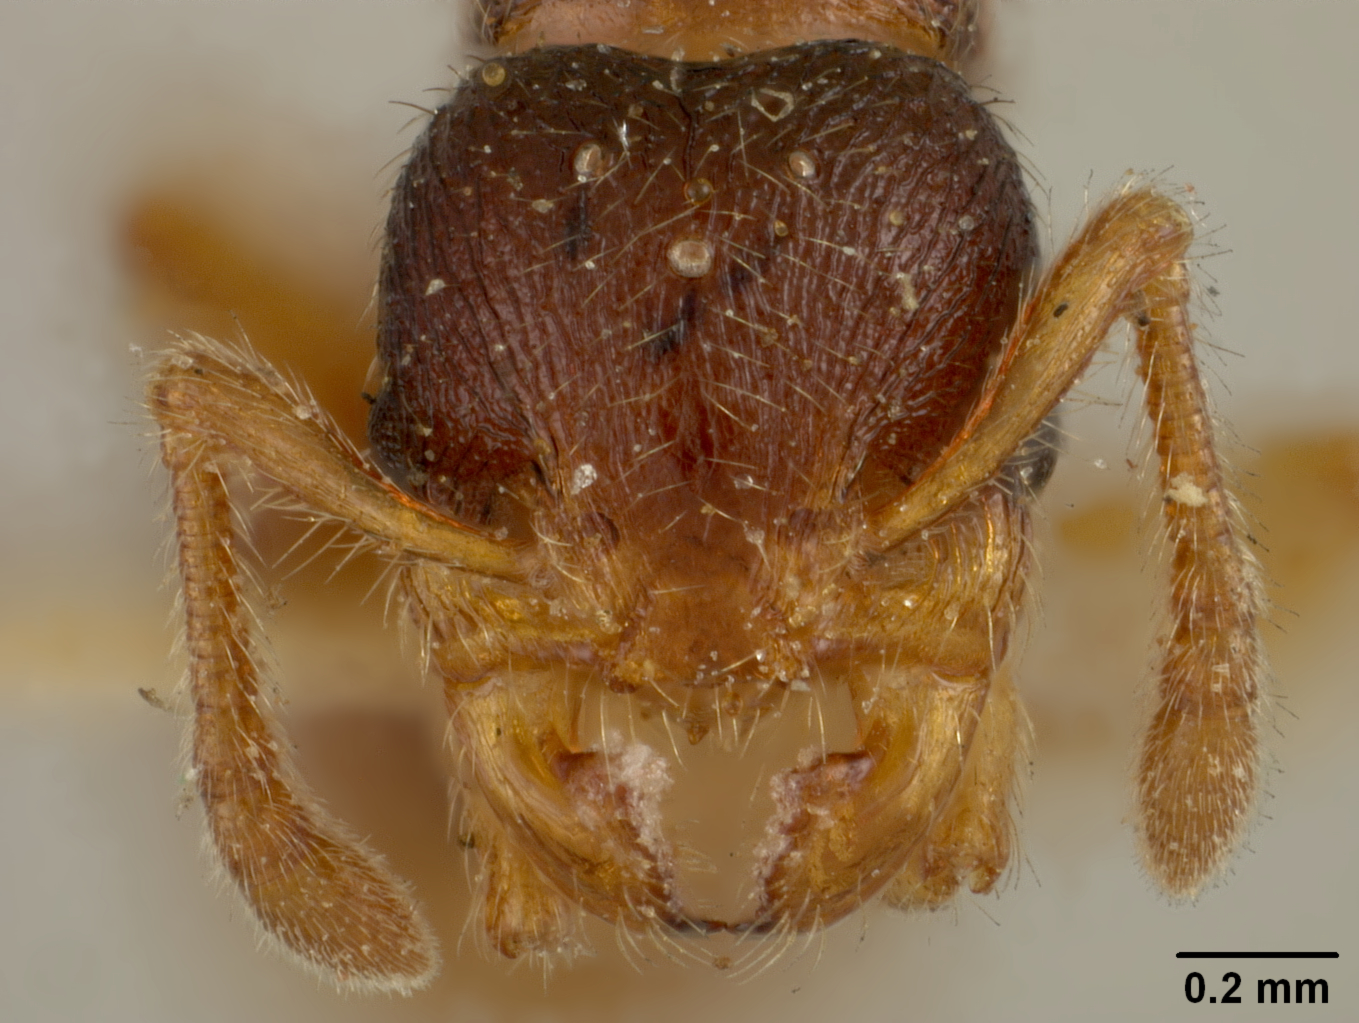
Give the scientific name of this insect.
Myrmecina latreillei
